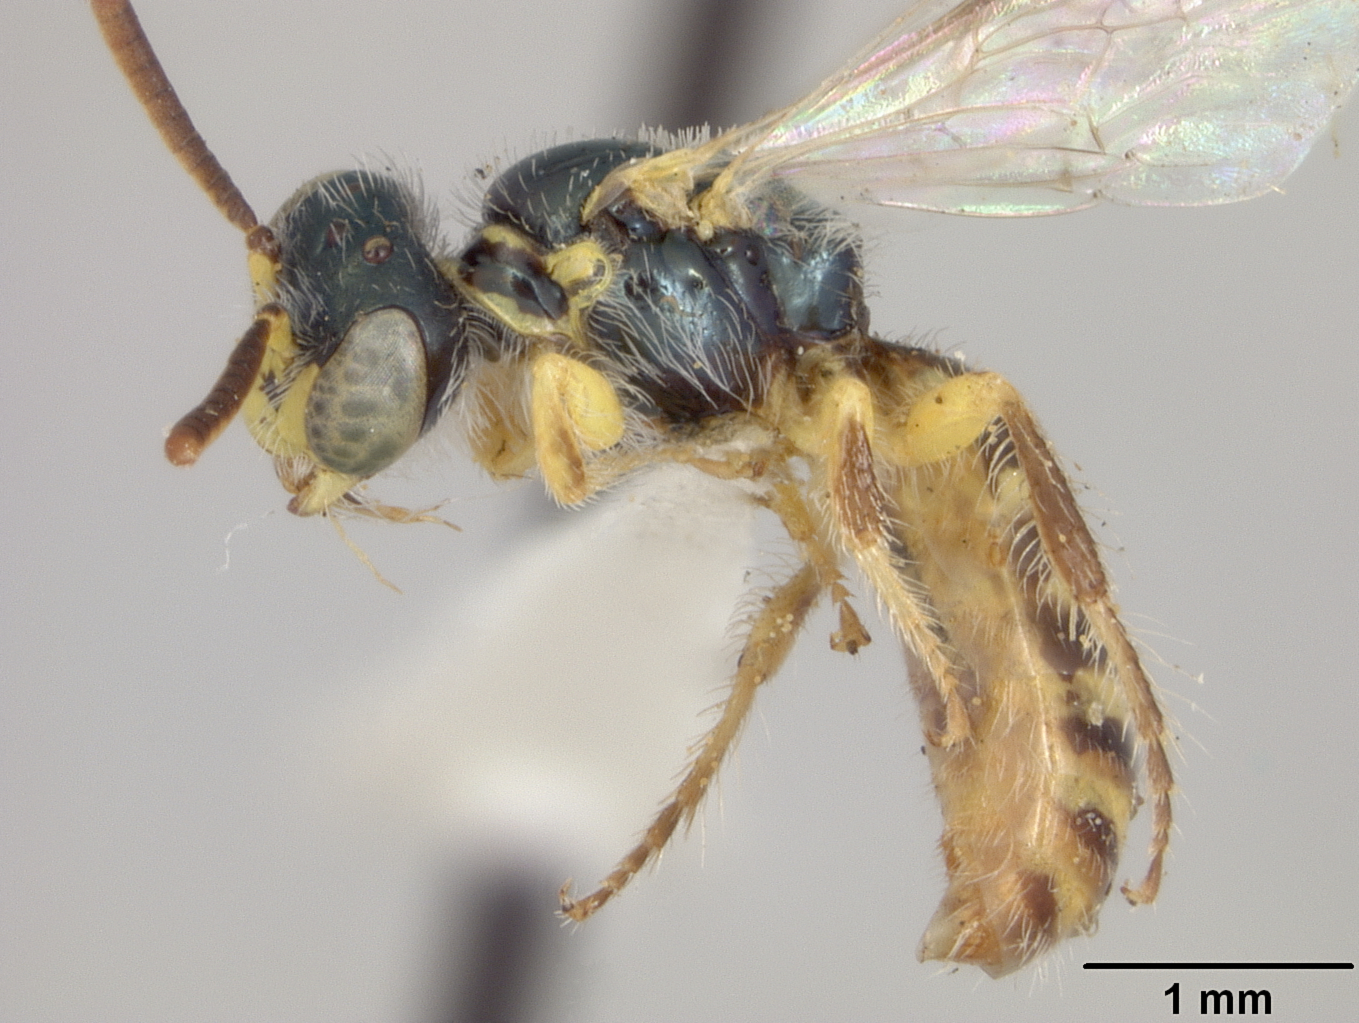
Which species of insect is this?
Perdita isocomae
